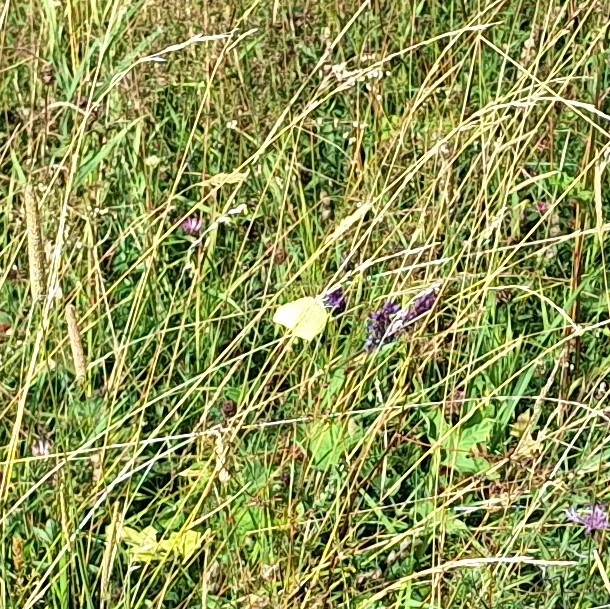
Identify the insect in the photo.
Gonepteryx rhamni
